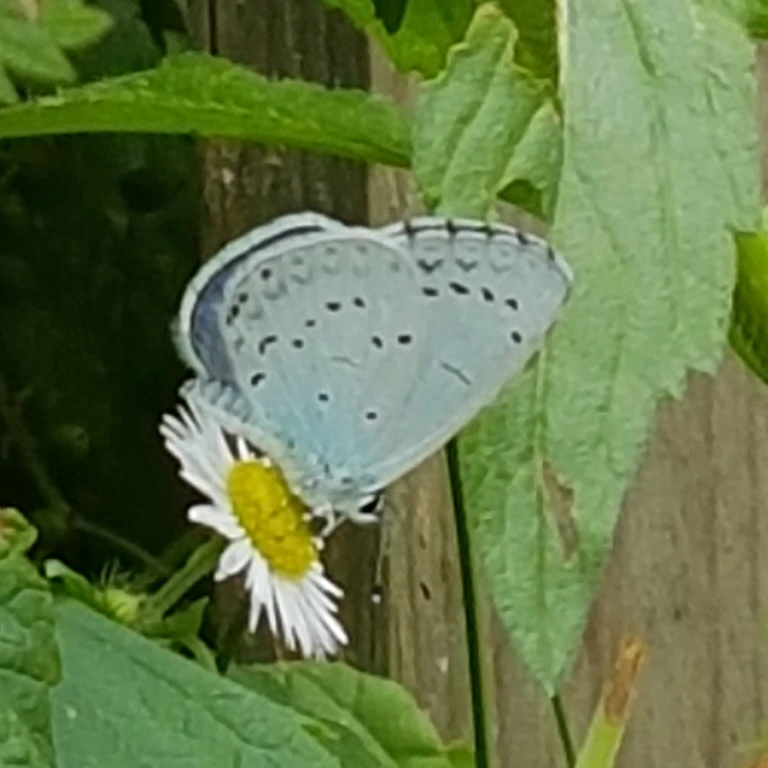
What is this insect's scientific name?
Celastrina argiolus
